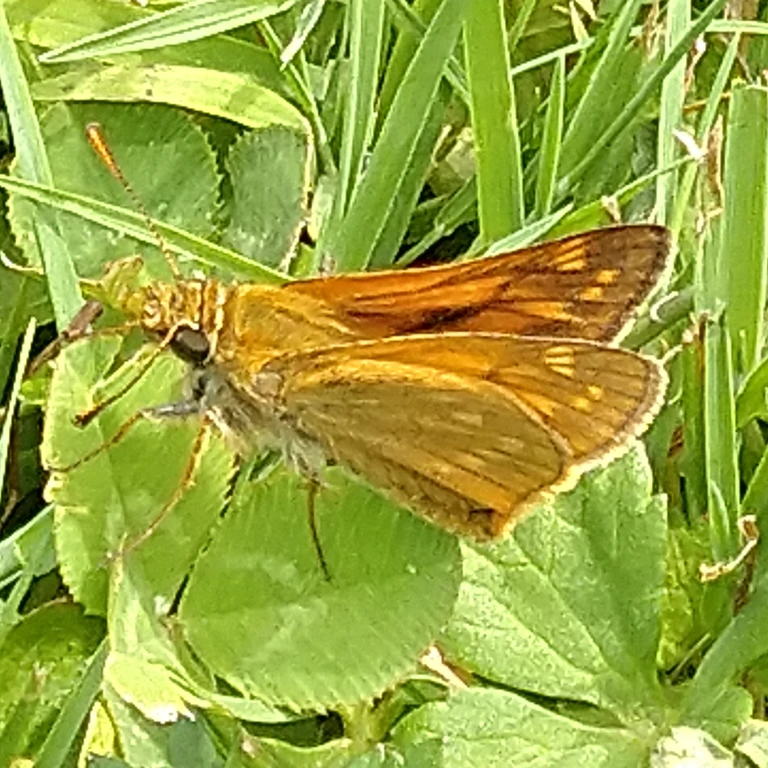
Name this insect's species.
Ochlodes sylvanus (also Ochlodes venata)
